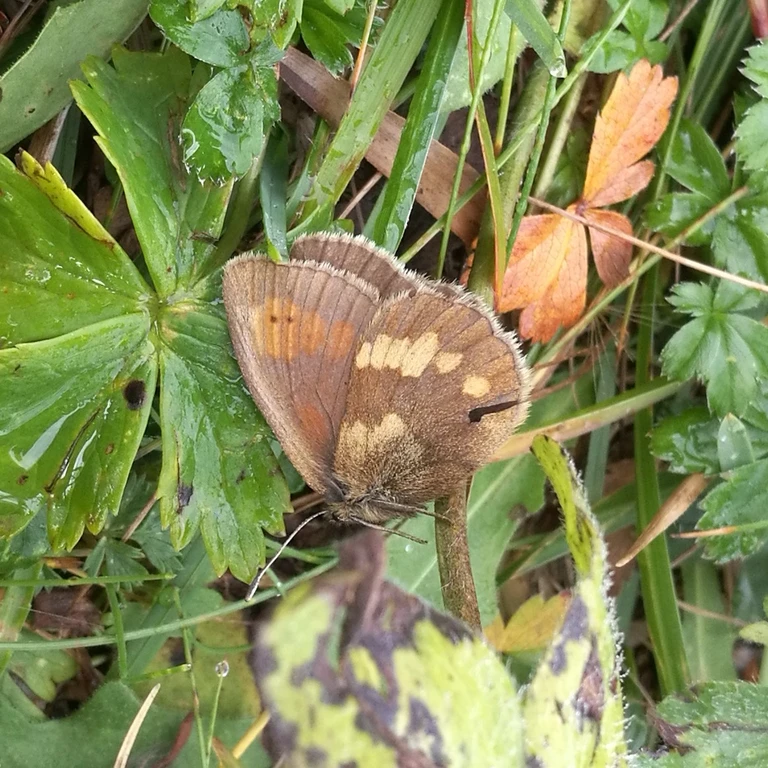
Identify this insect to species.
Erebia manto
